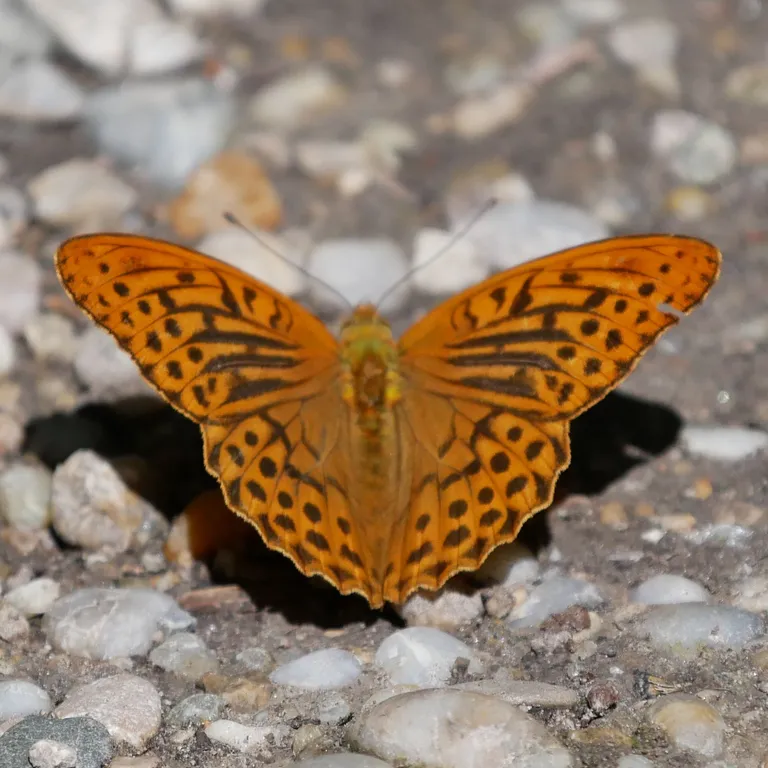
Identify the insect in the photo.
Argynnis paphia
